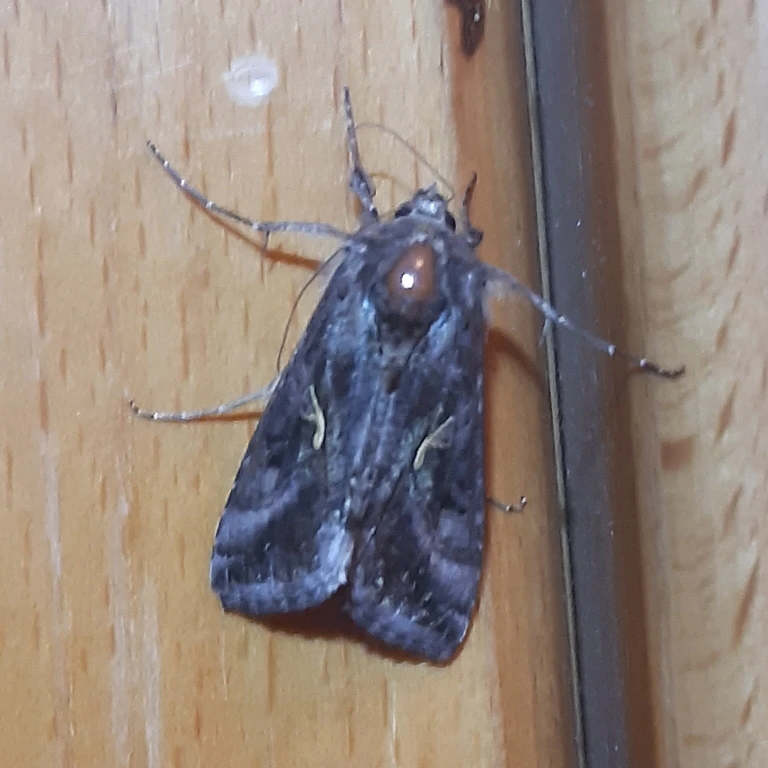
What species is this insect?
Autographa gamma
